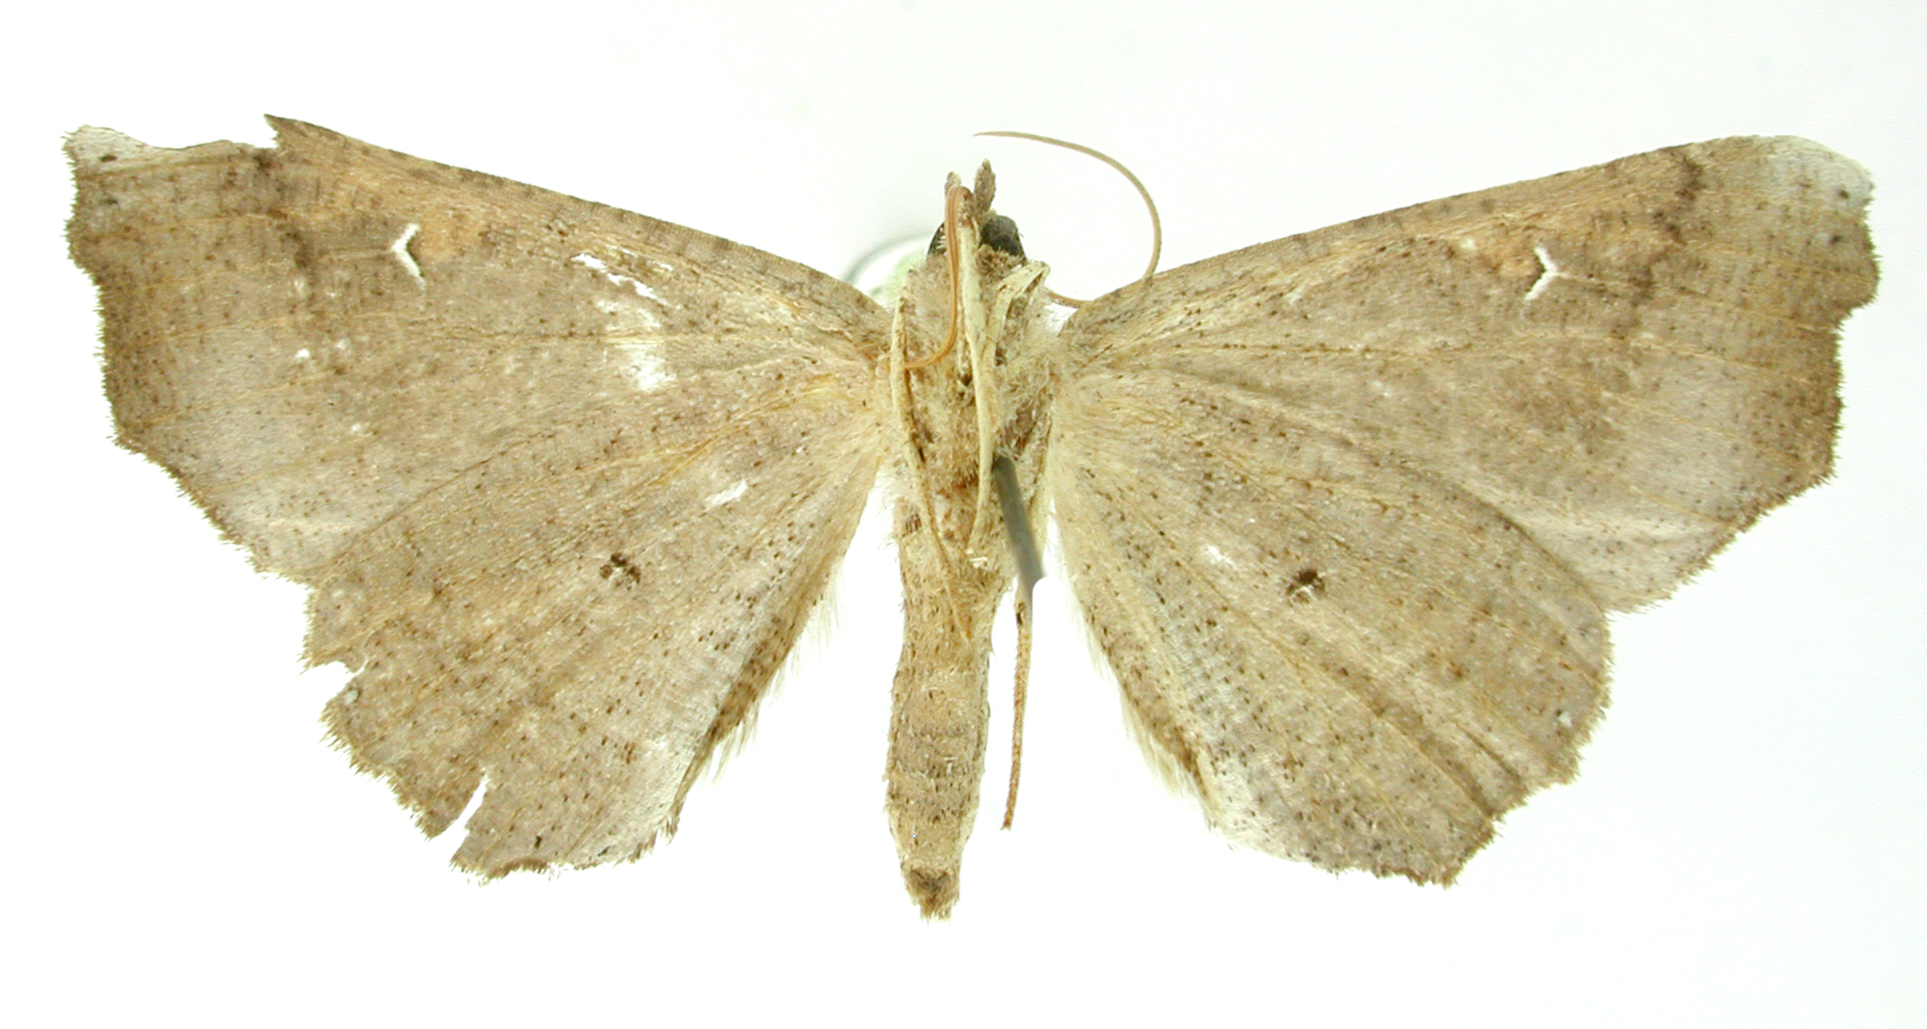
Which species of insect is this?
Pero coreata
